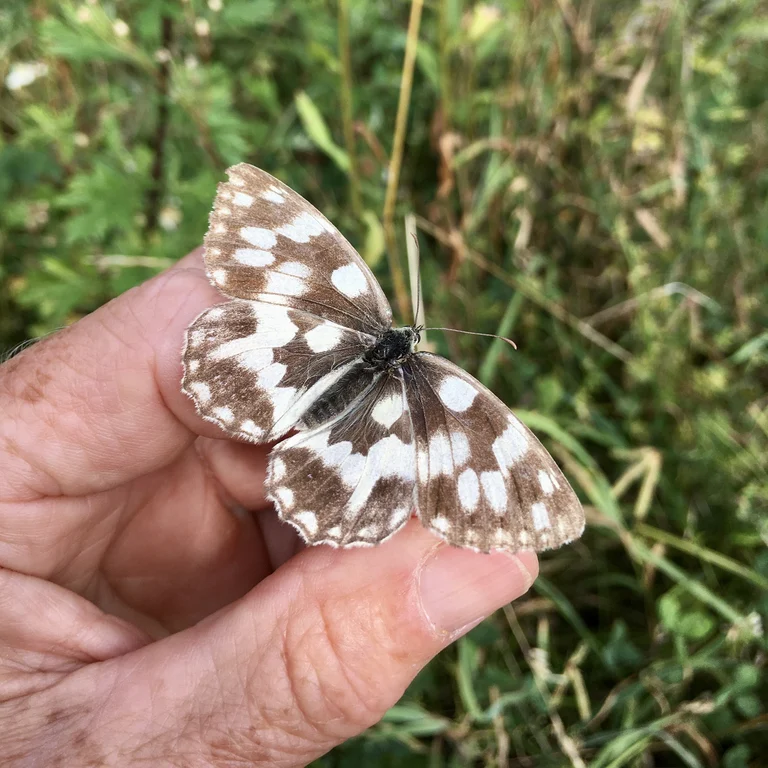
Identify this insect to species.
Melanargia galathea
